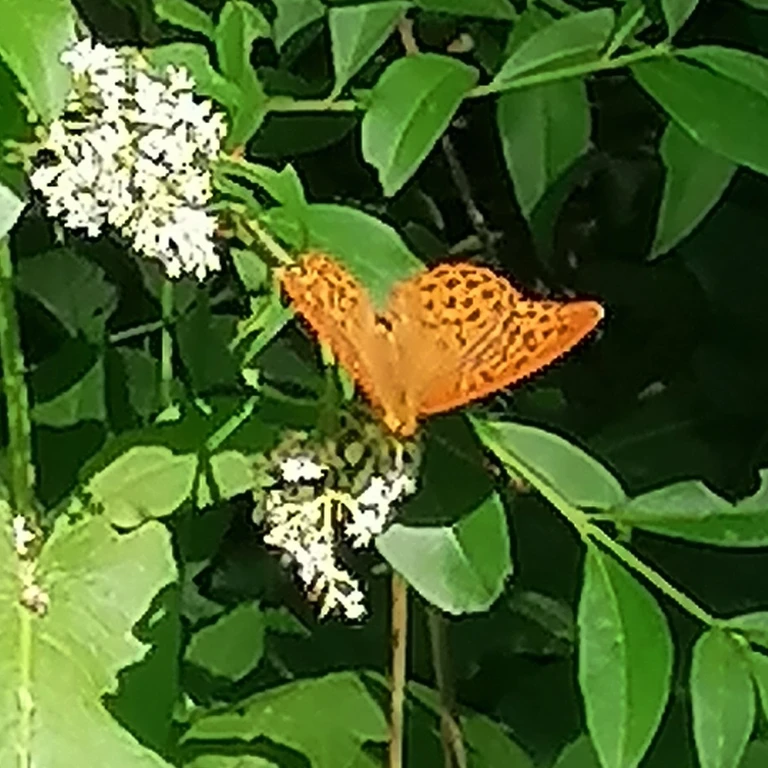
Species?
Argynnis paphia
